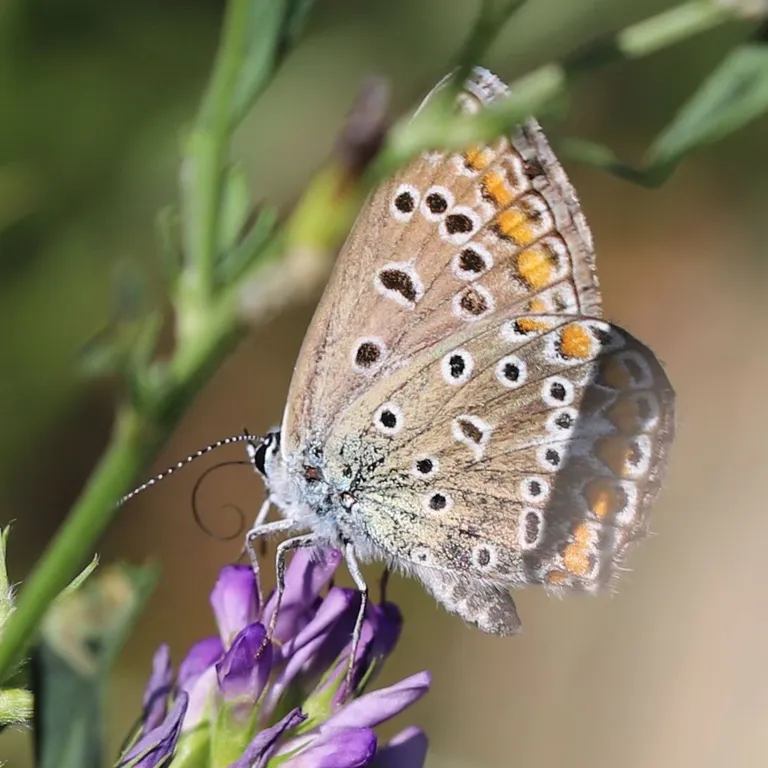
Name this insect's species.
Polyommatus icarus
